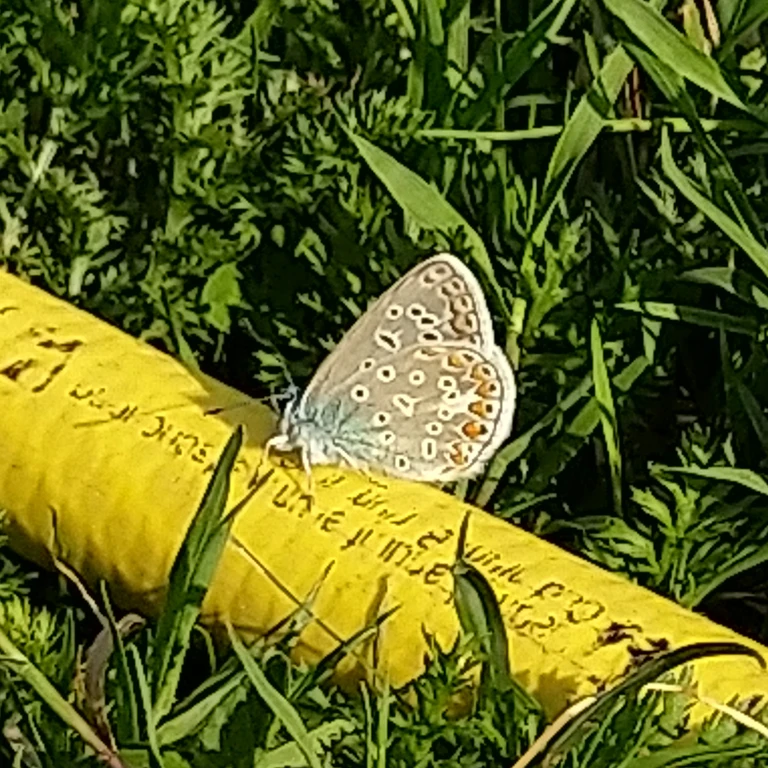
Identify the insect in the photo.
Polyommatus icarus
